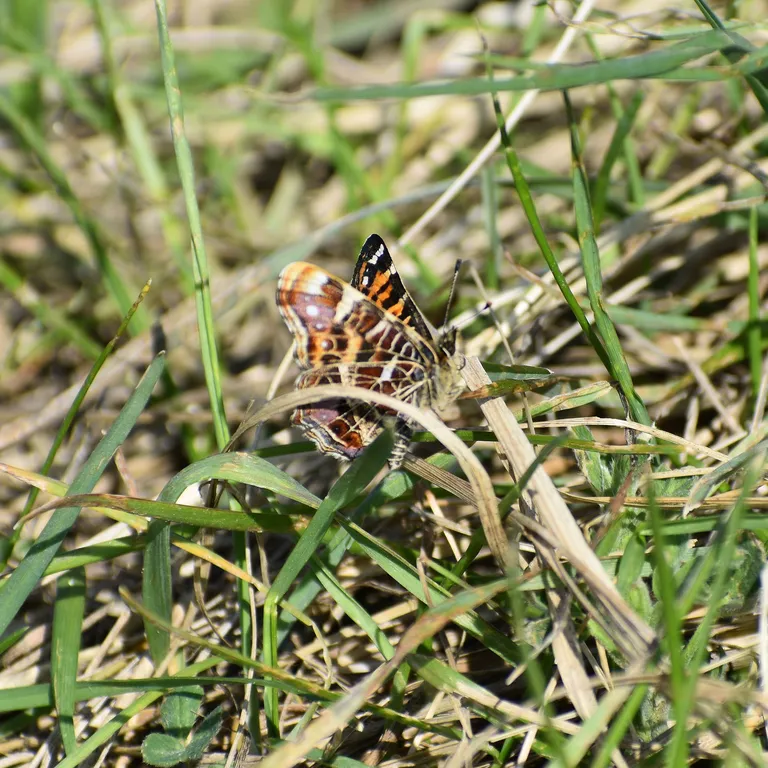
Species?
Araschnia levana
